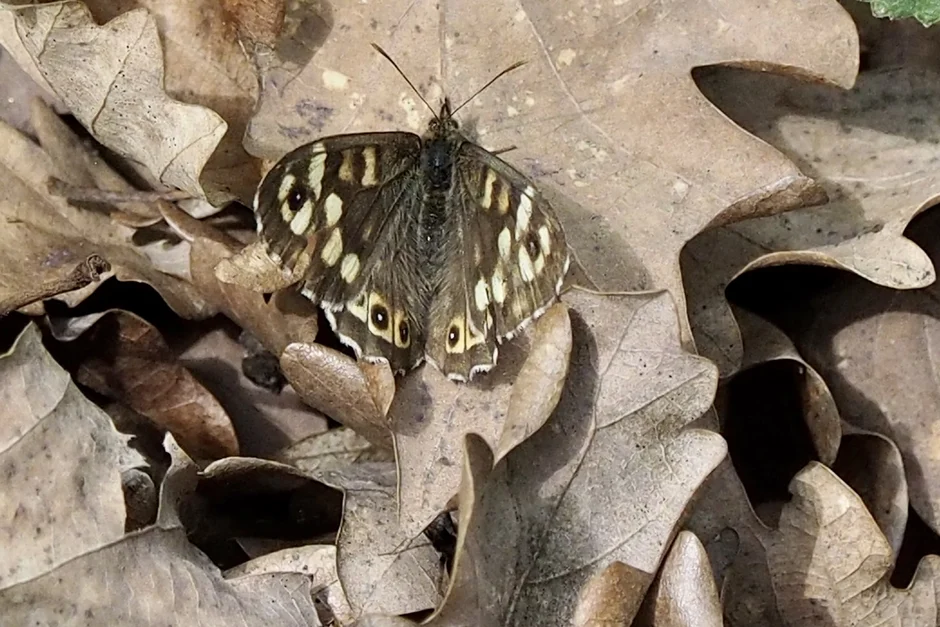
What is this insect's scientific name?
Pararge aegeria
